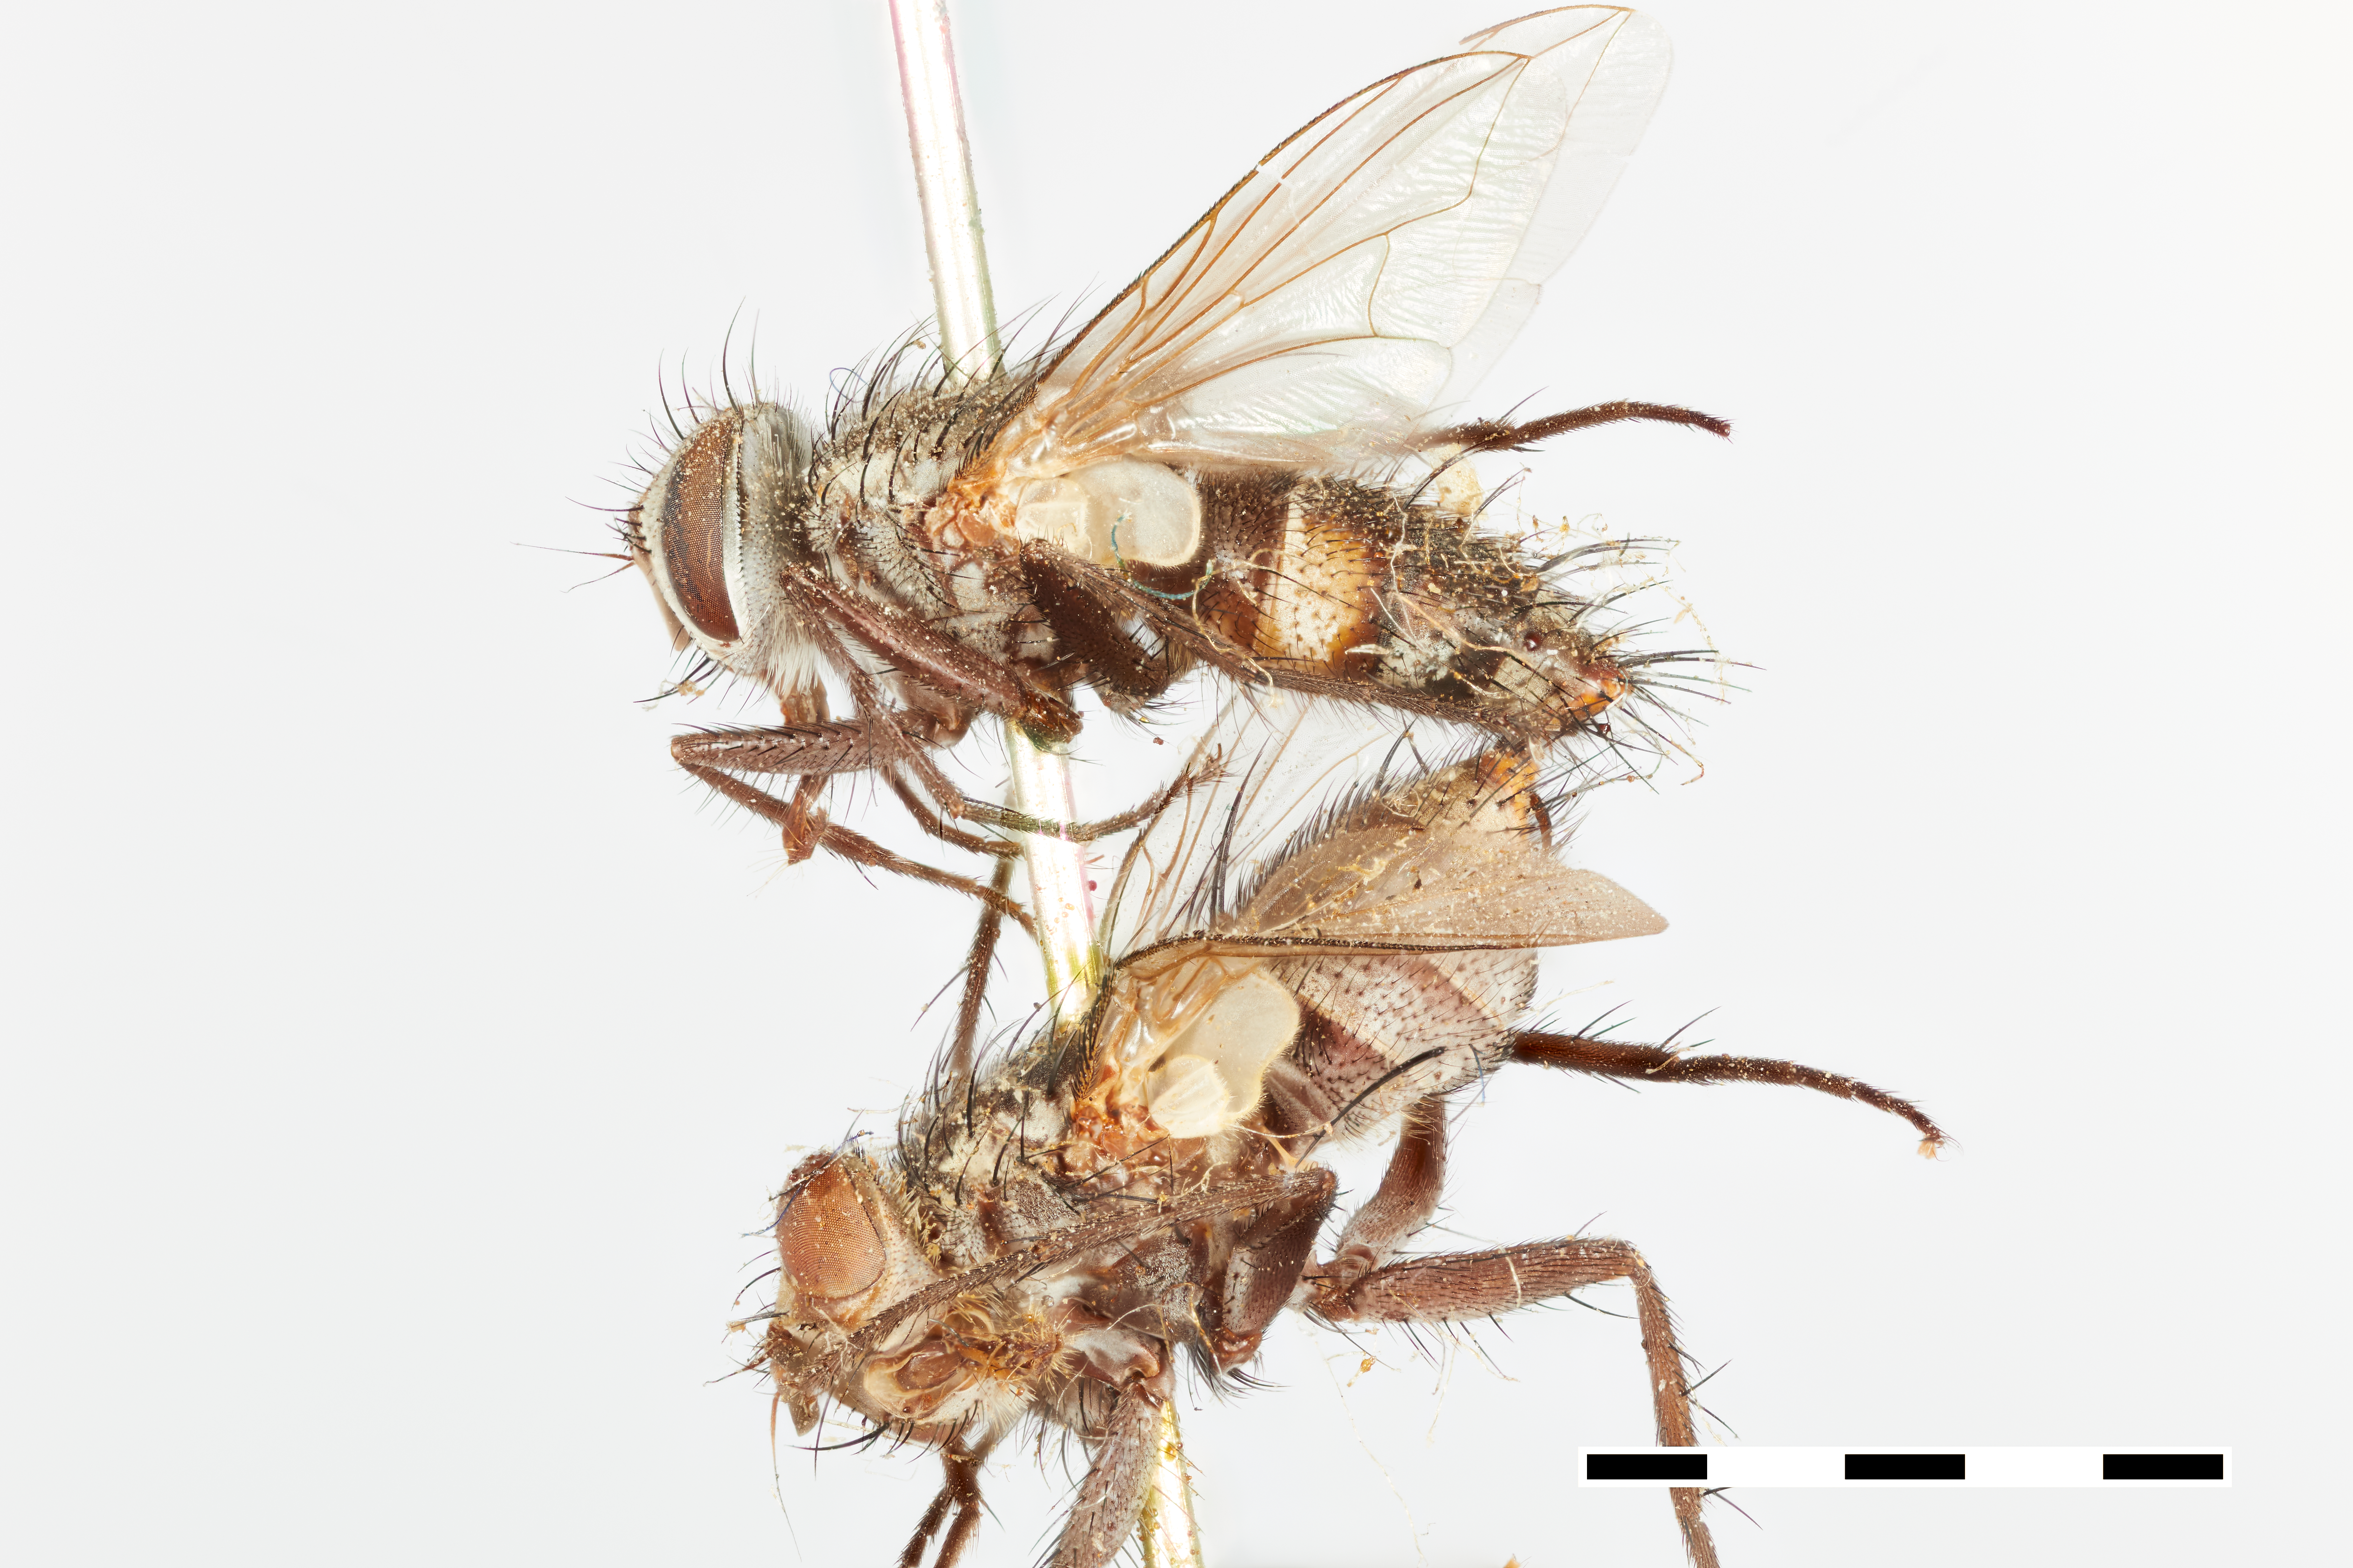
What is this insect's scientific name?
Frontina armigera
